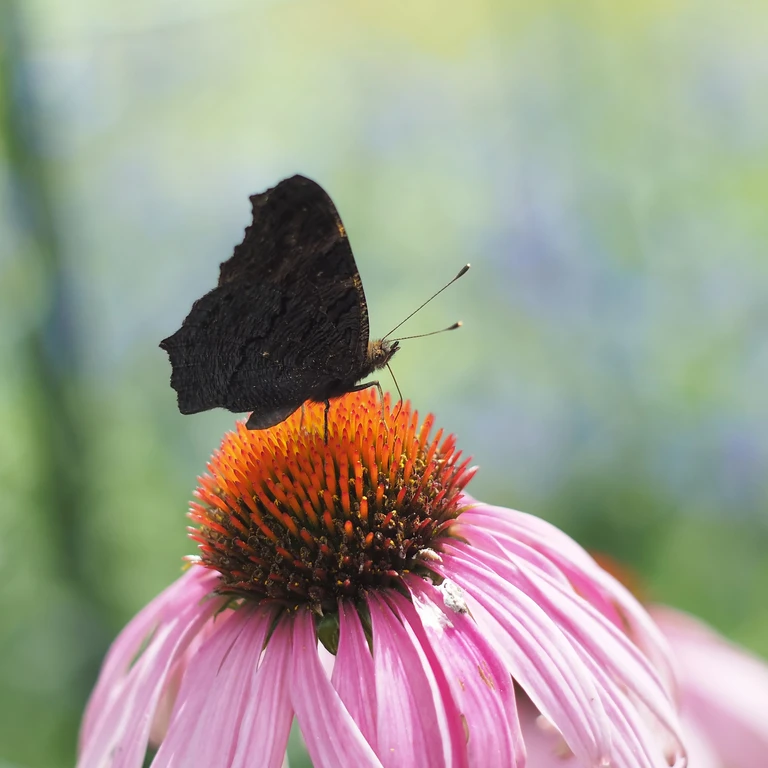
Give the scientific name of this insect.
Aglais io
